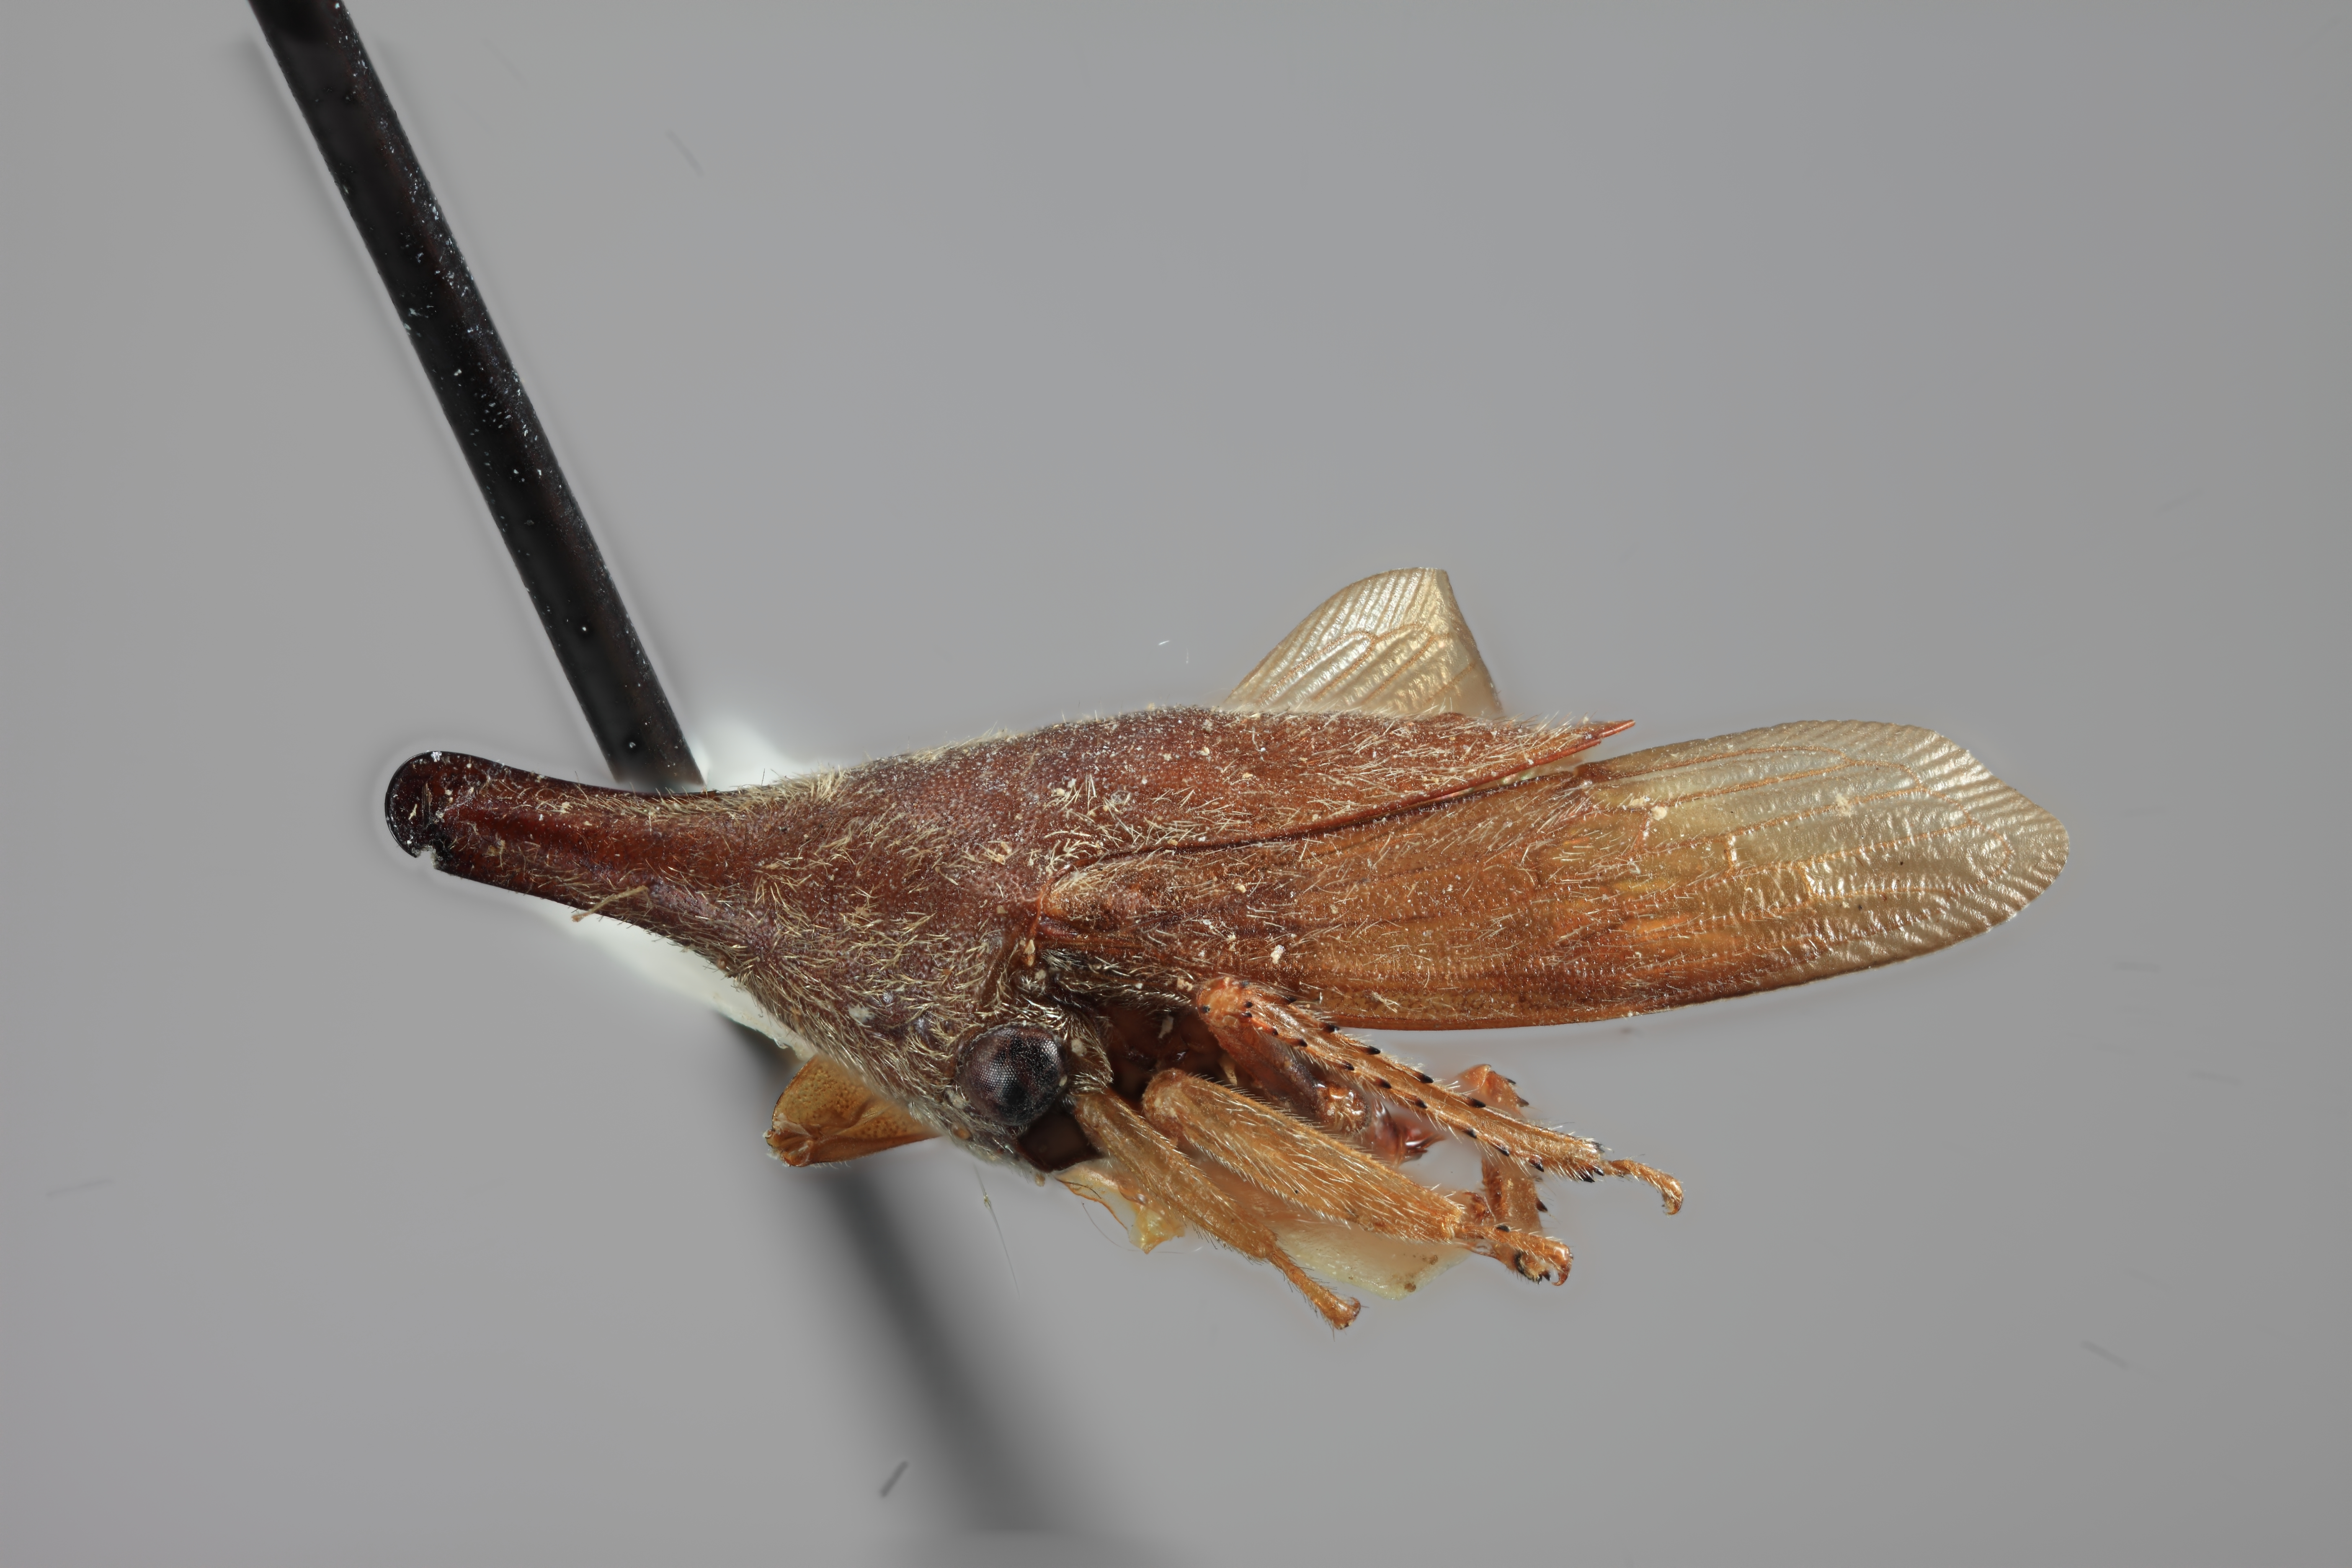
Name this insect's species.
Guayaquila vexator
